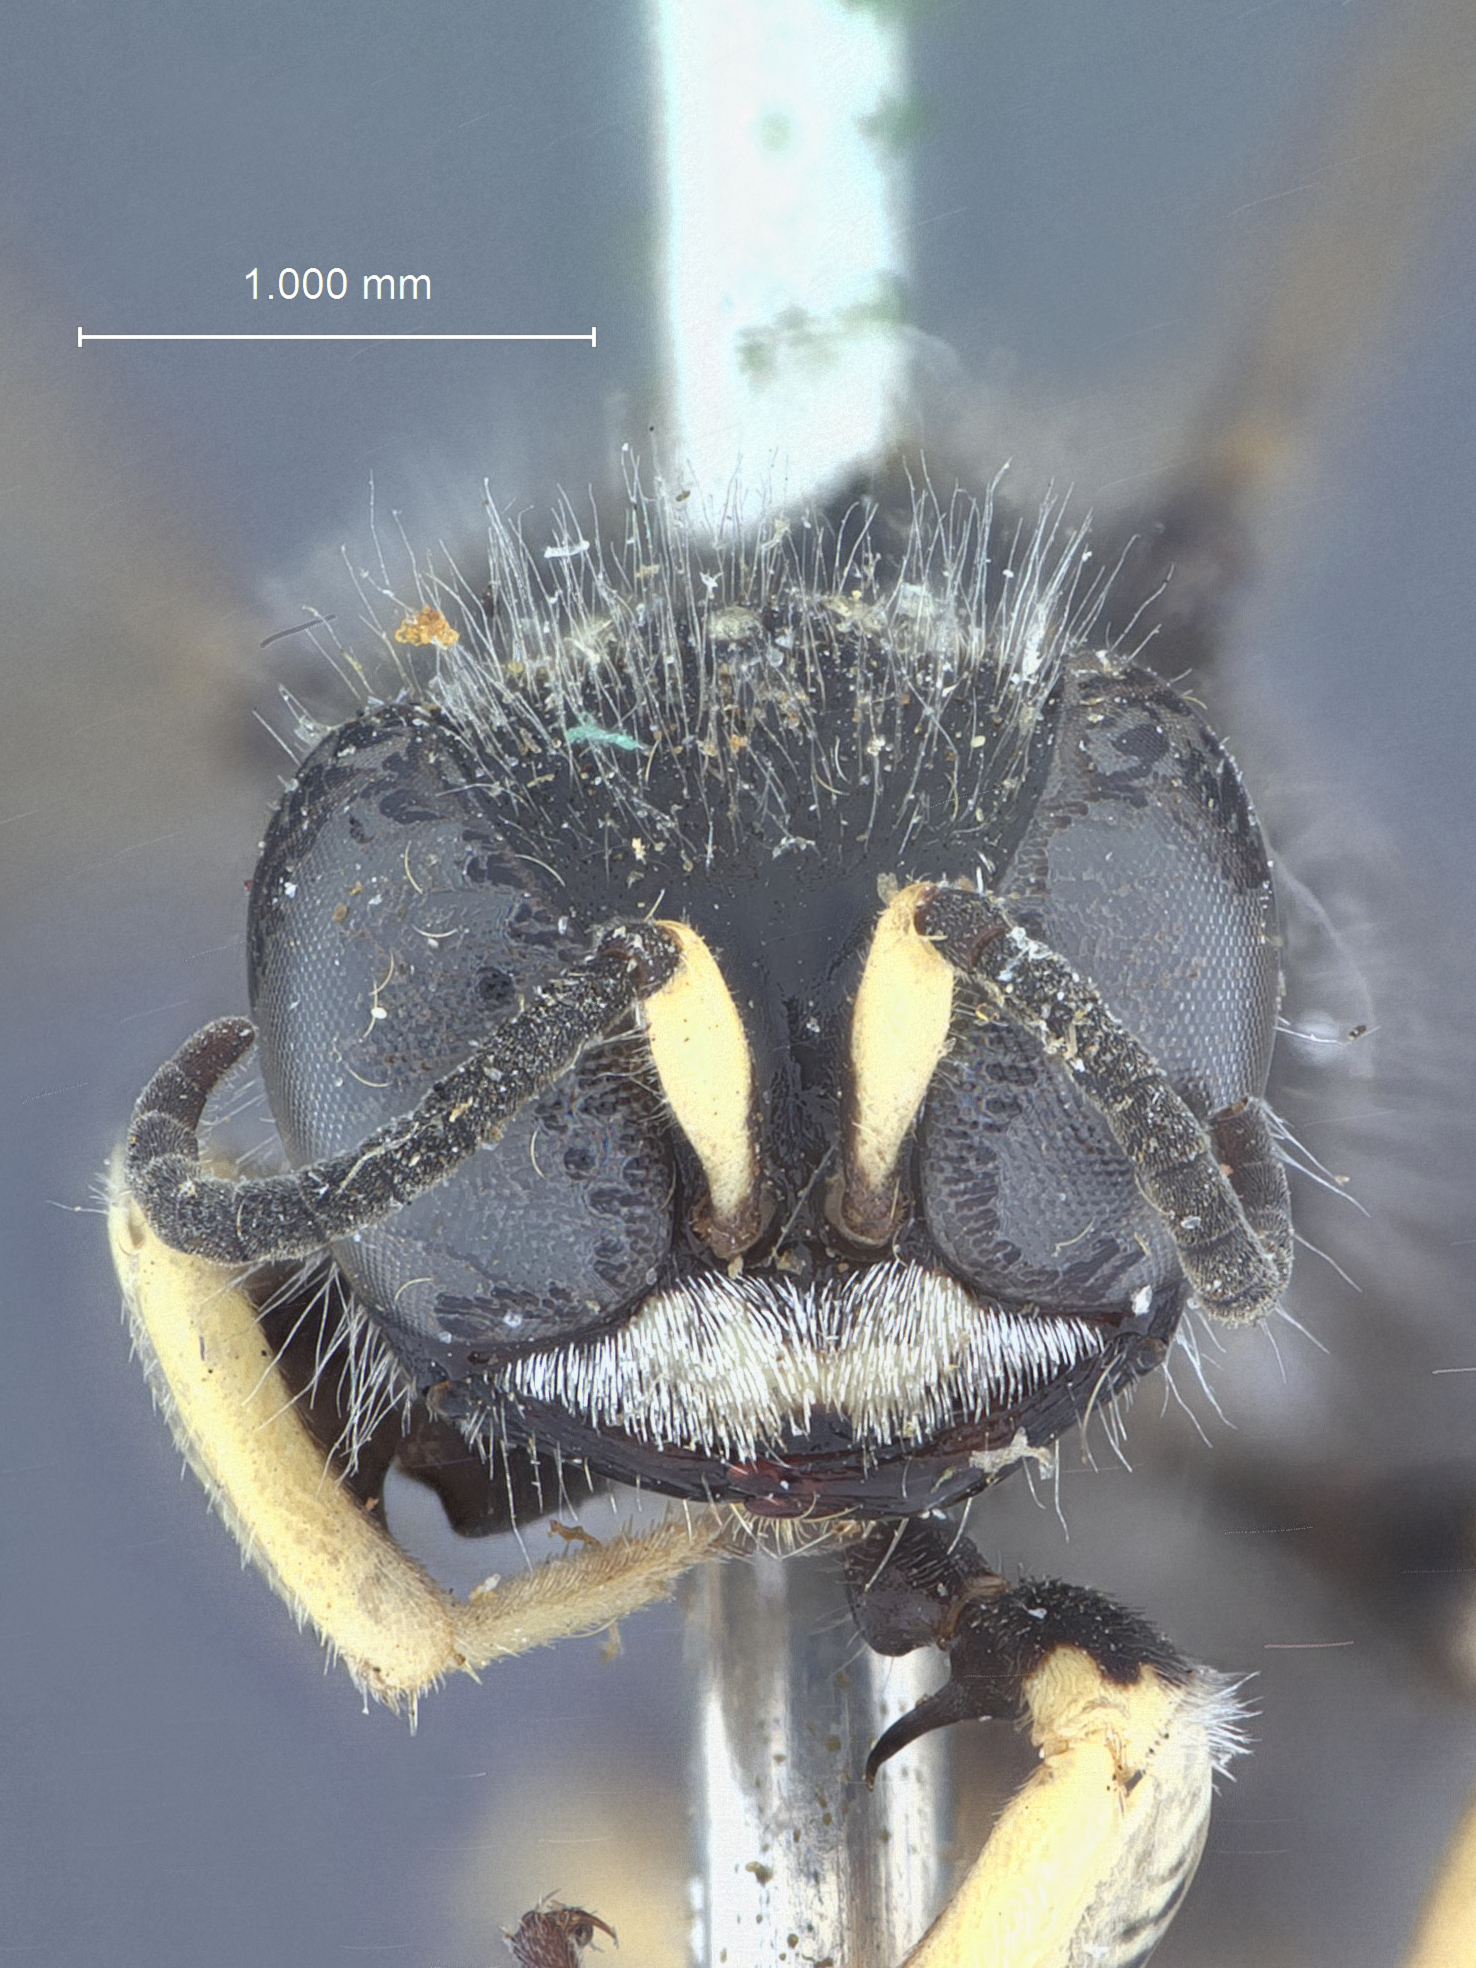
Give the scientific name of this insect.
Crabro brachycarpae
